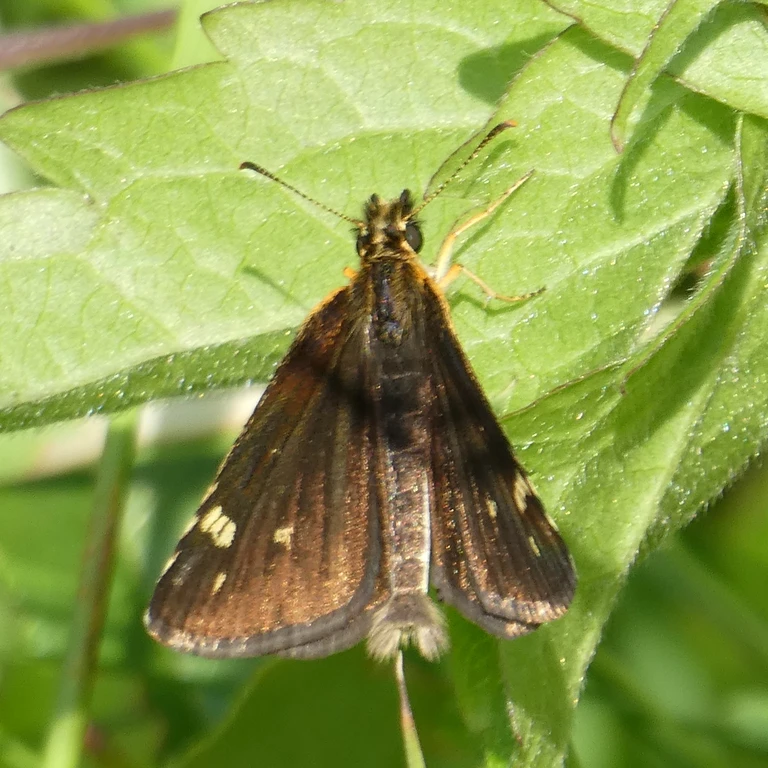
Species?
Heteropterus morpheus
